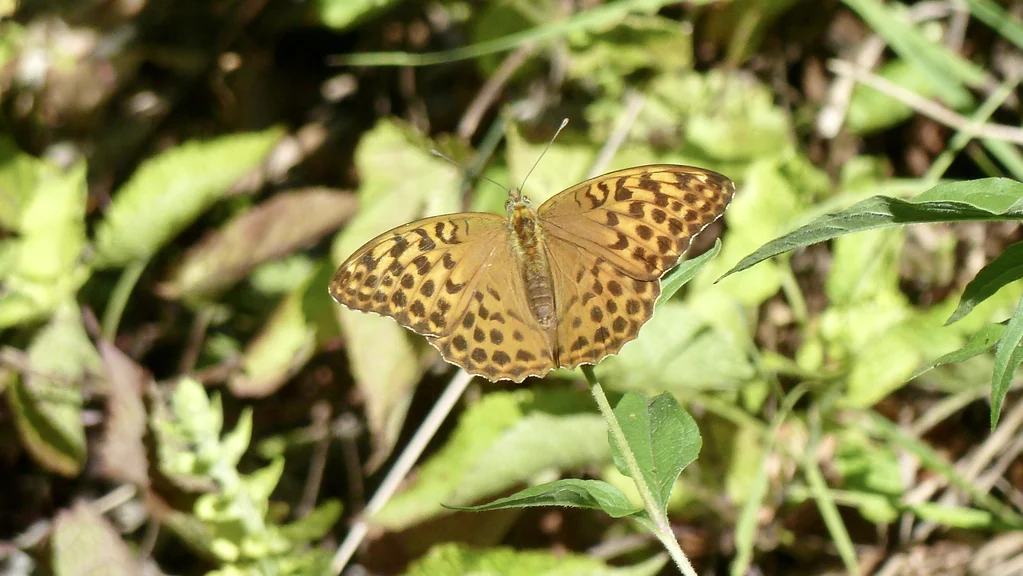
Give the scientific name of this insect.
Argynnis paphia
